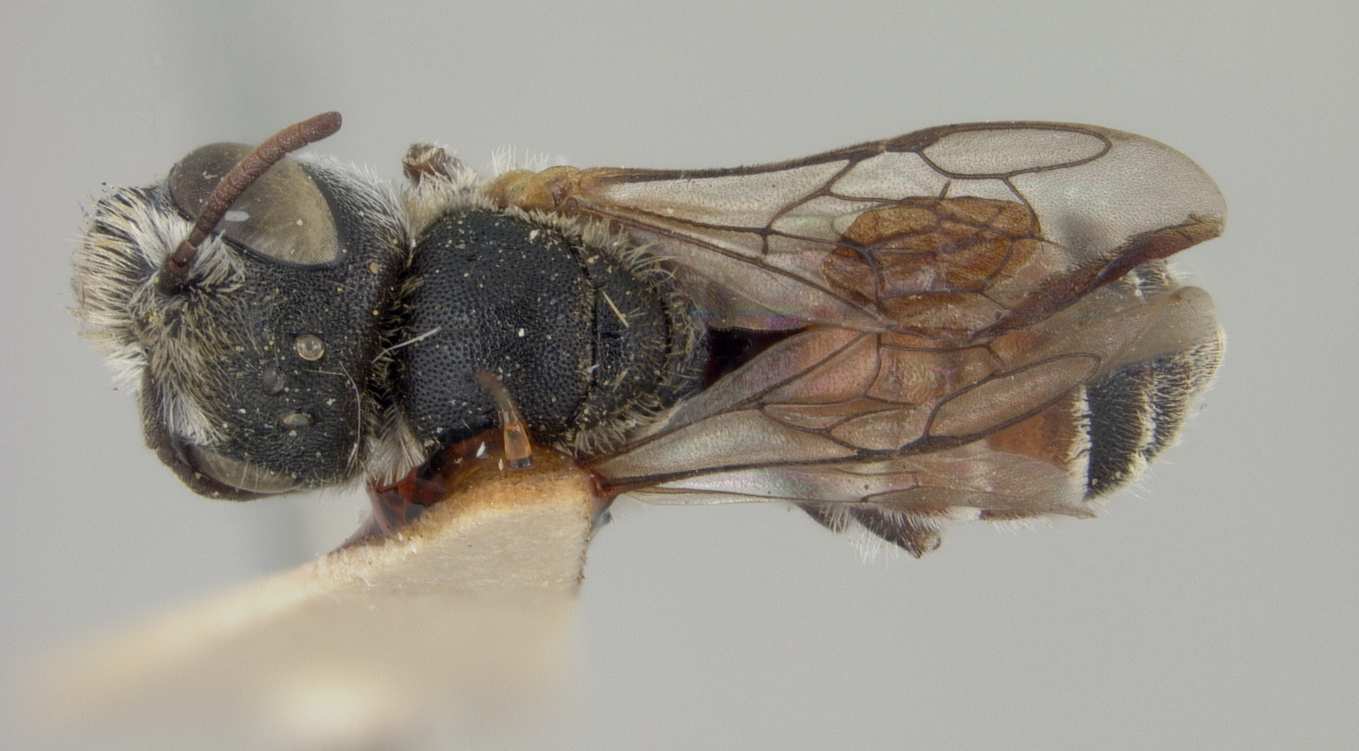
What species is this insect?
Ashmeadiella howardi
